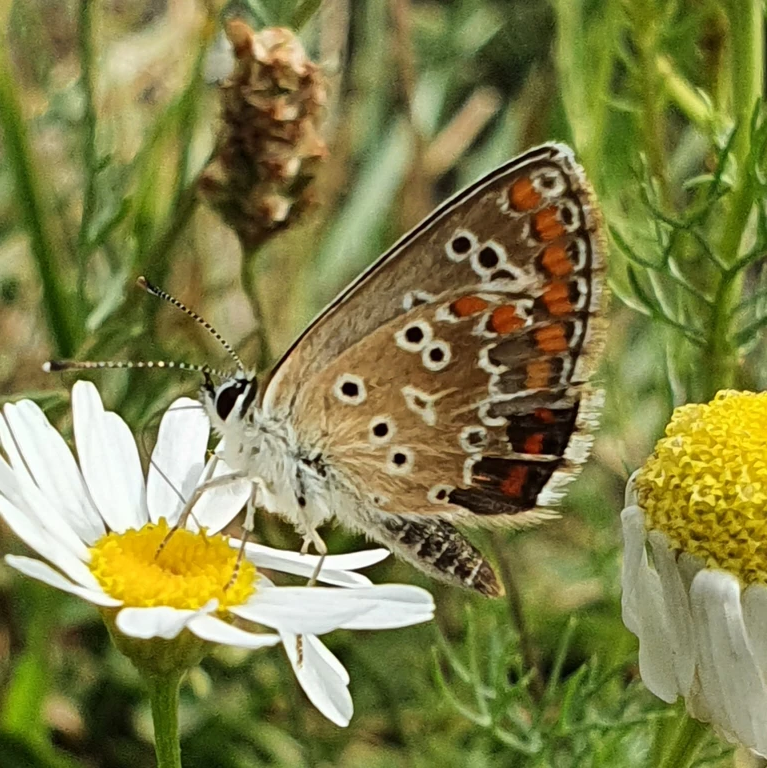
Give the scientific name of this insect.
Aricia agestis/artaxerxes
